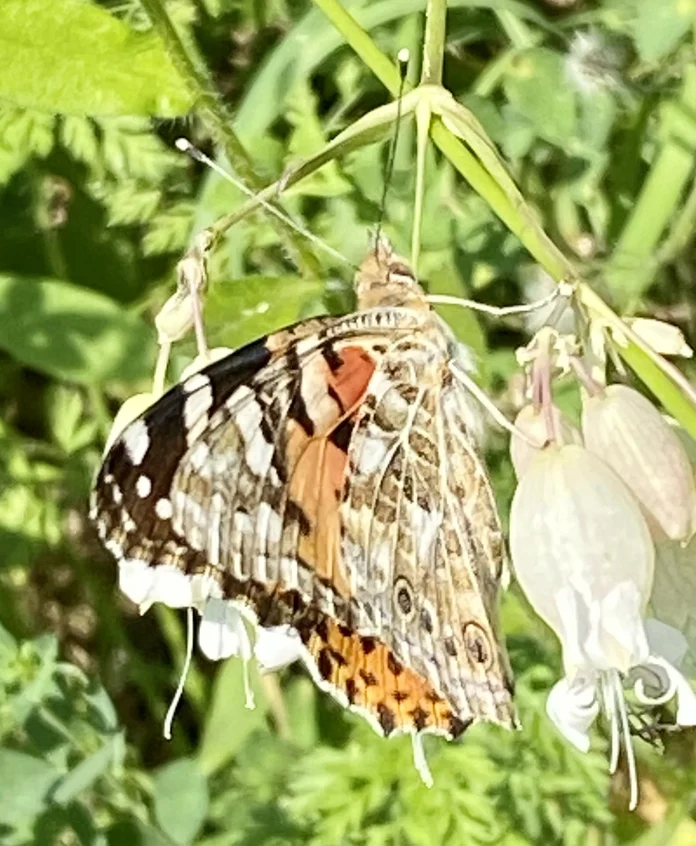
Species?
Vanessa cardui
